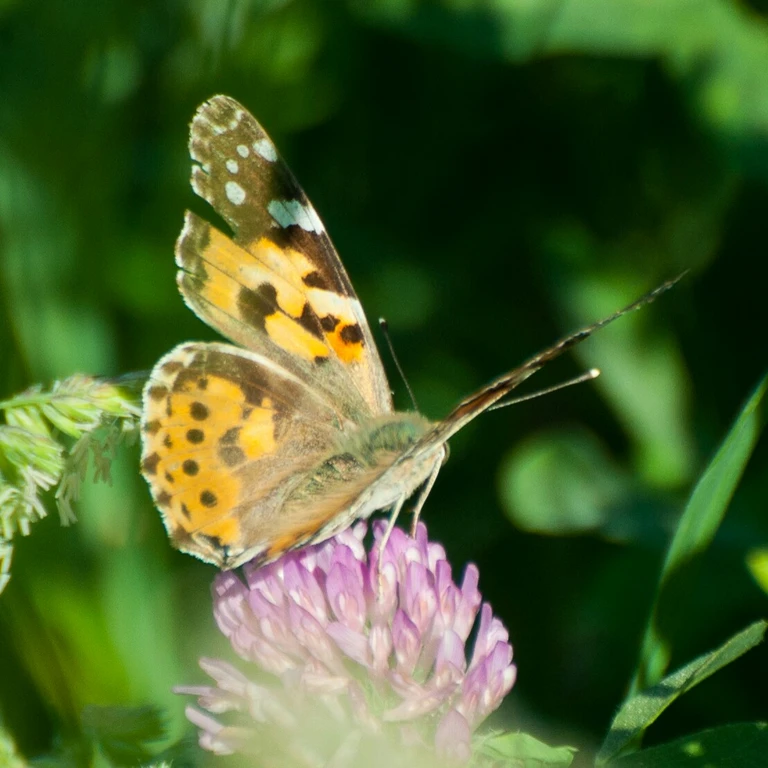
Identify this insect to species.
Vanessa cardui
